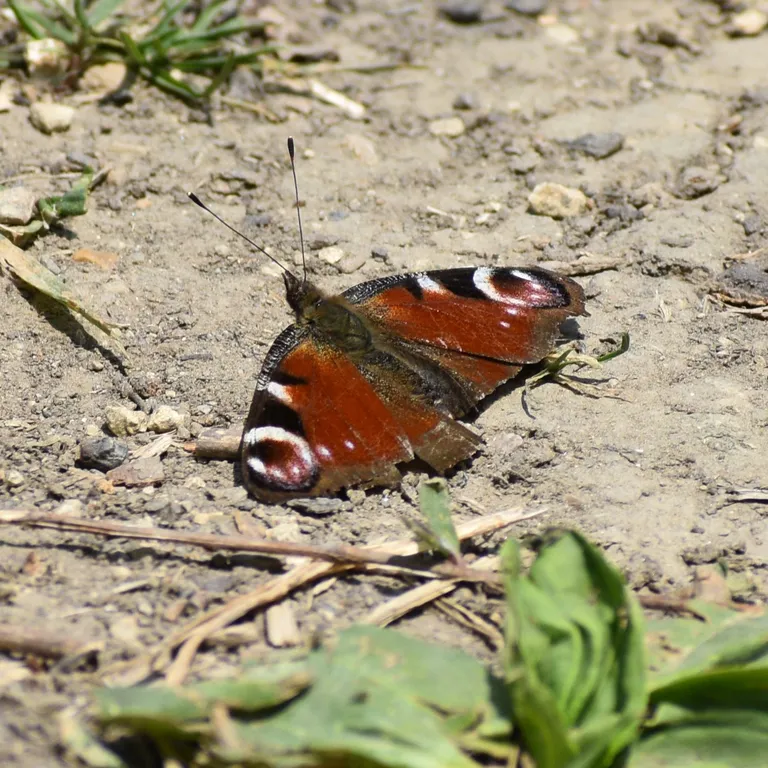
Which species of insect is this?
Aglais io
